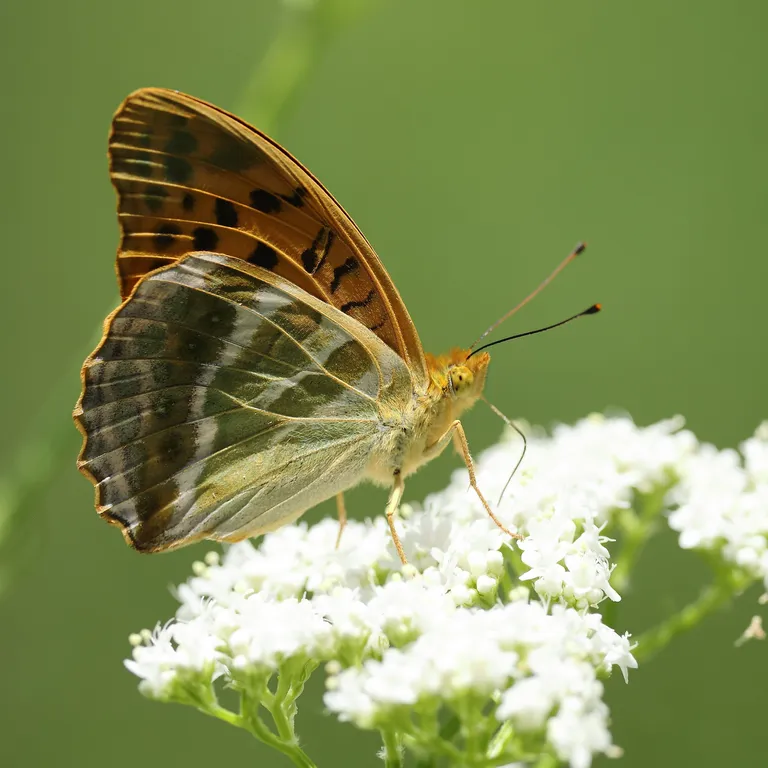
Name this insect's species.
Argynnis paphia
